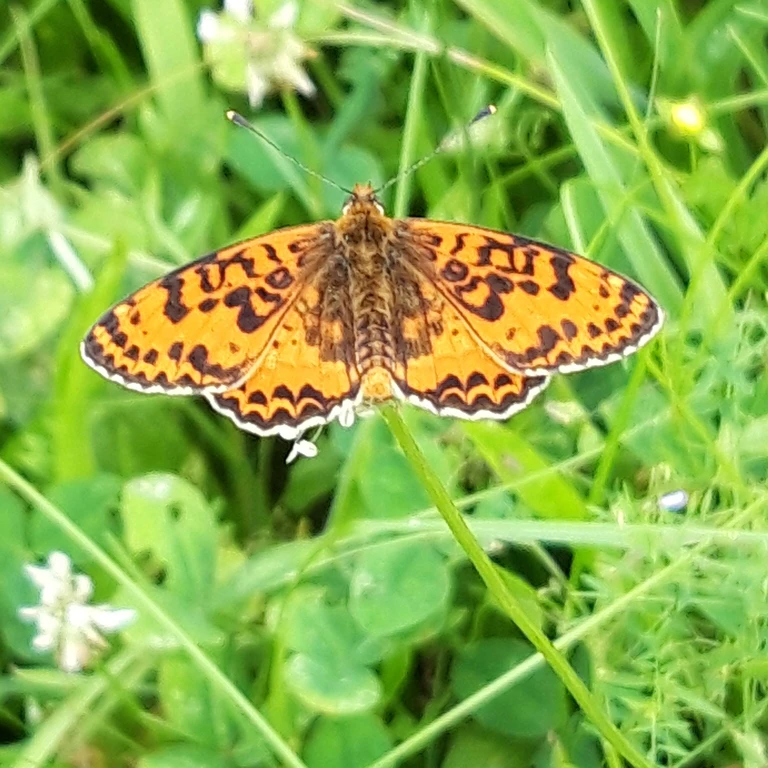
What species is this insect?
Melitaea didyma
